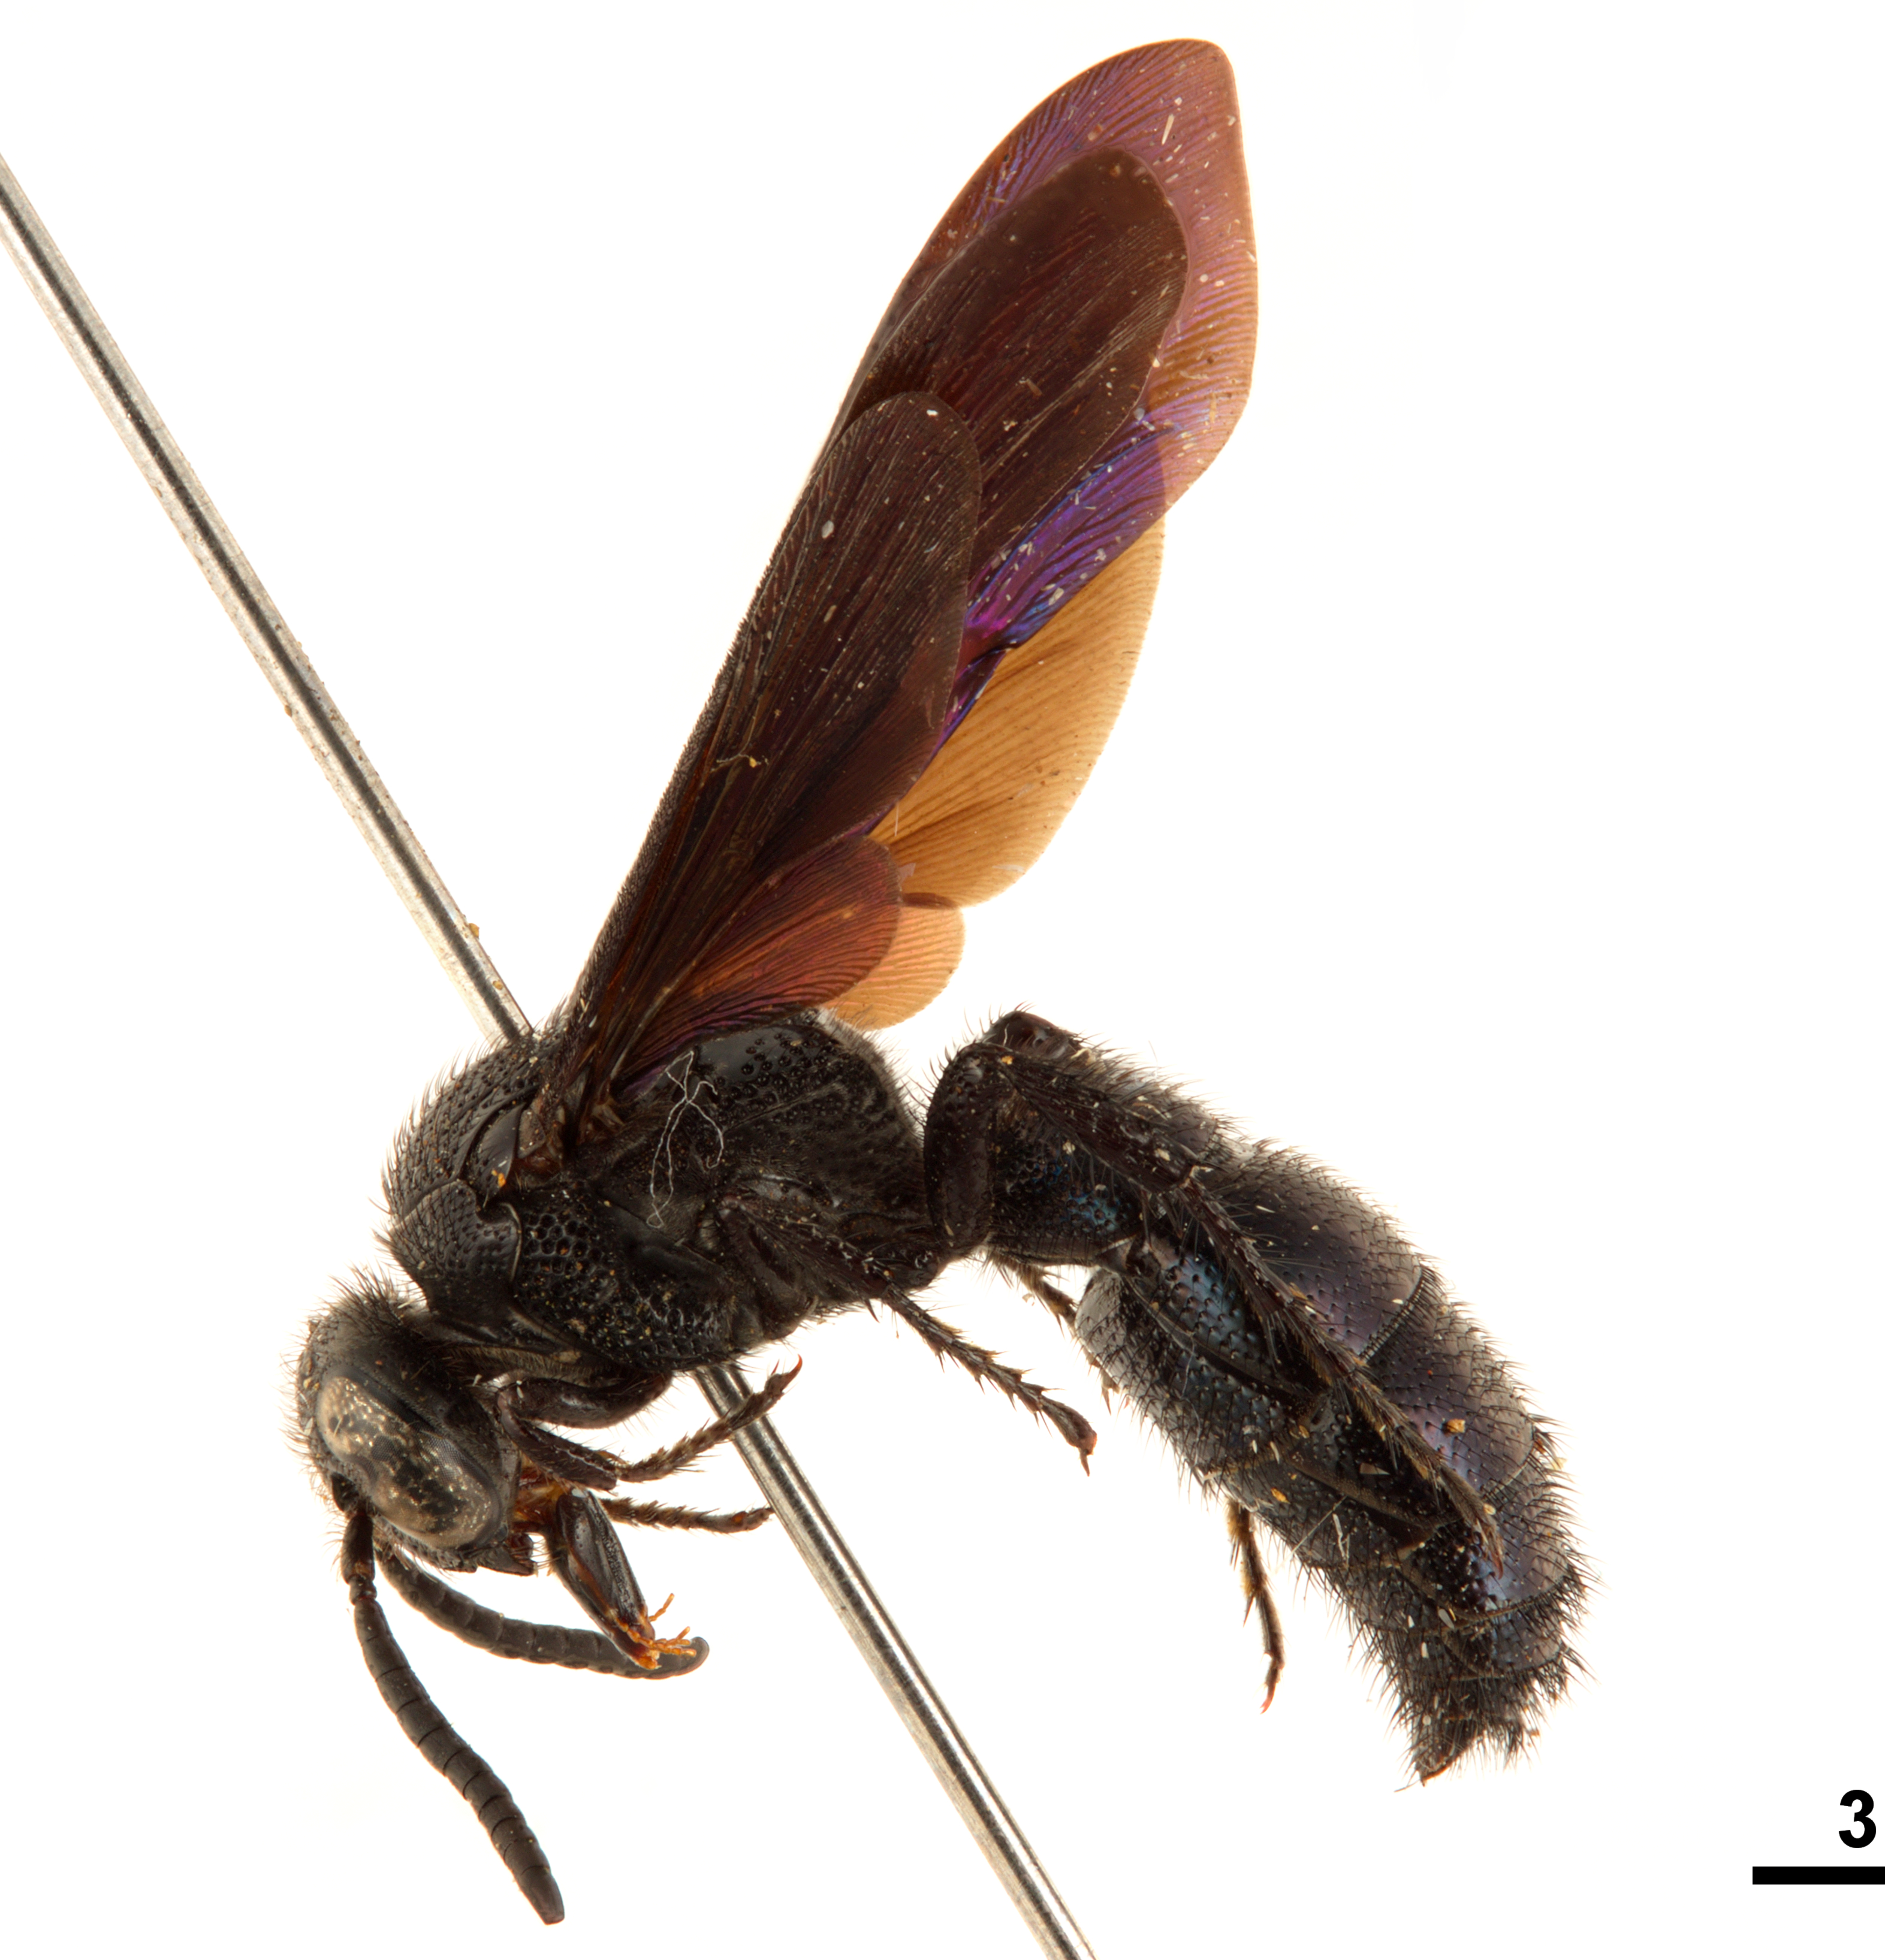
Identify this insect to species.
Microscolia hydrocephala
